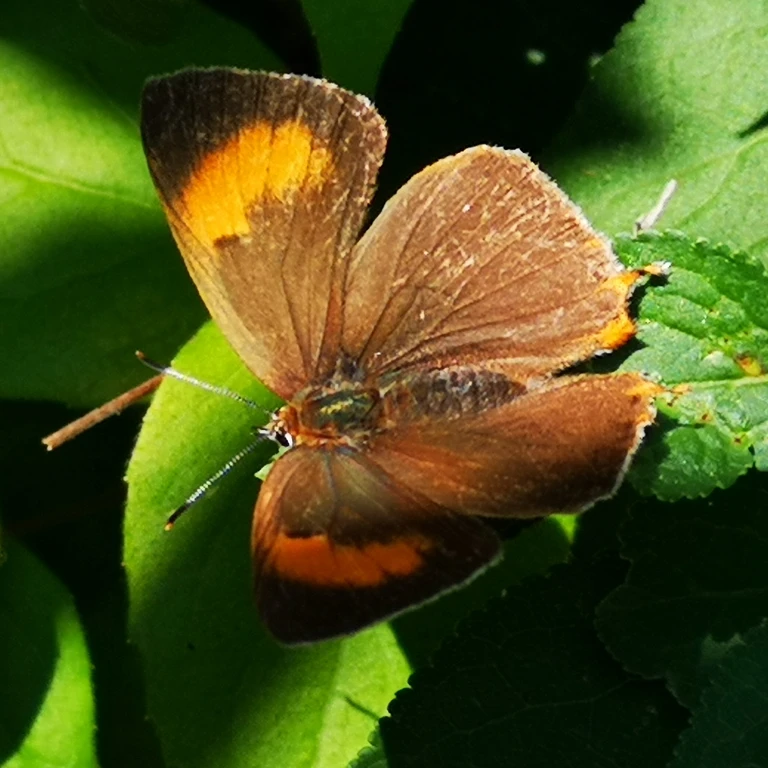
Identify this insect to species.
Thecla betulae
